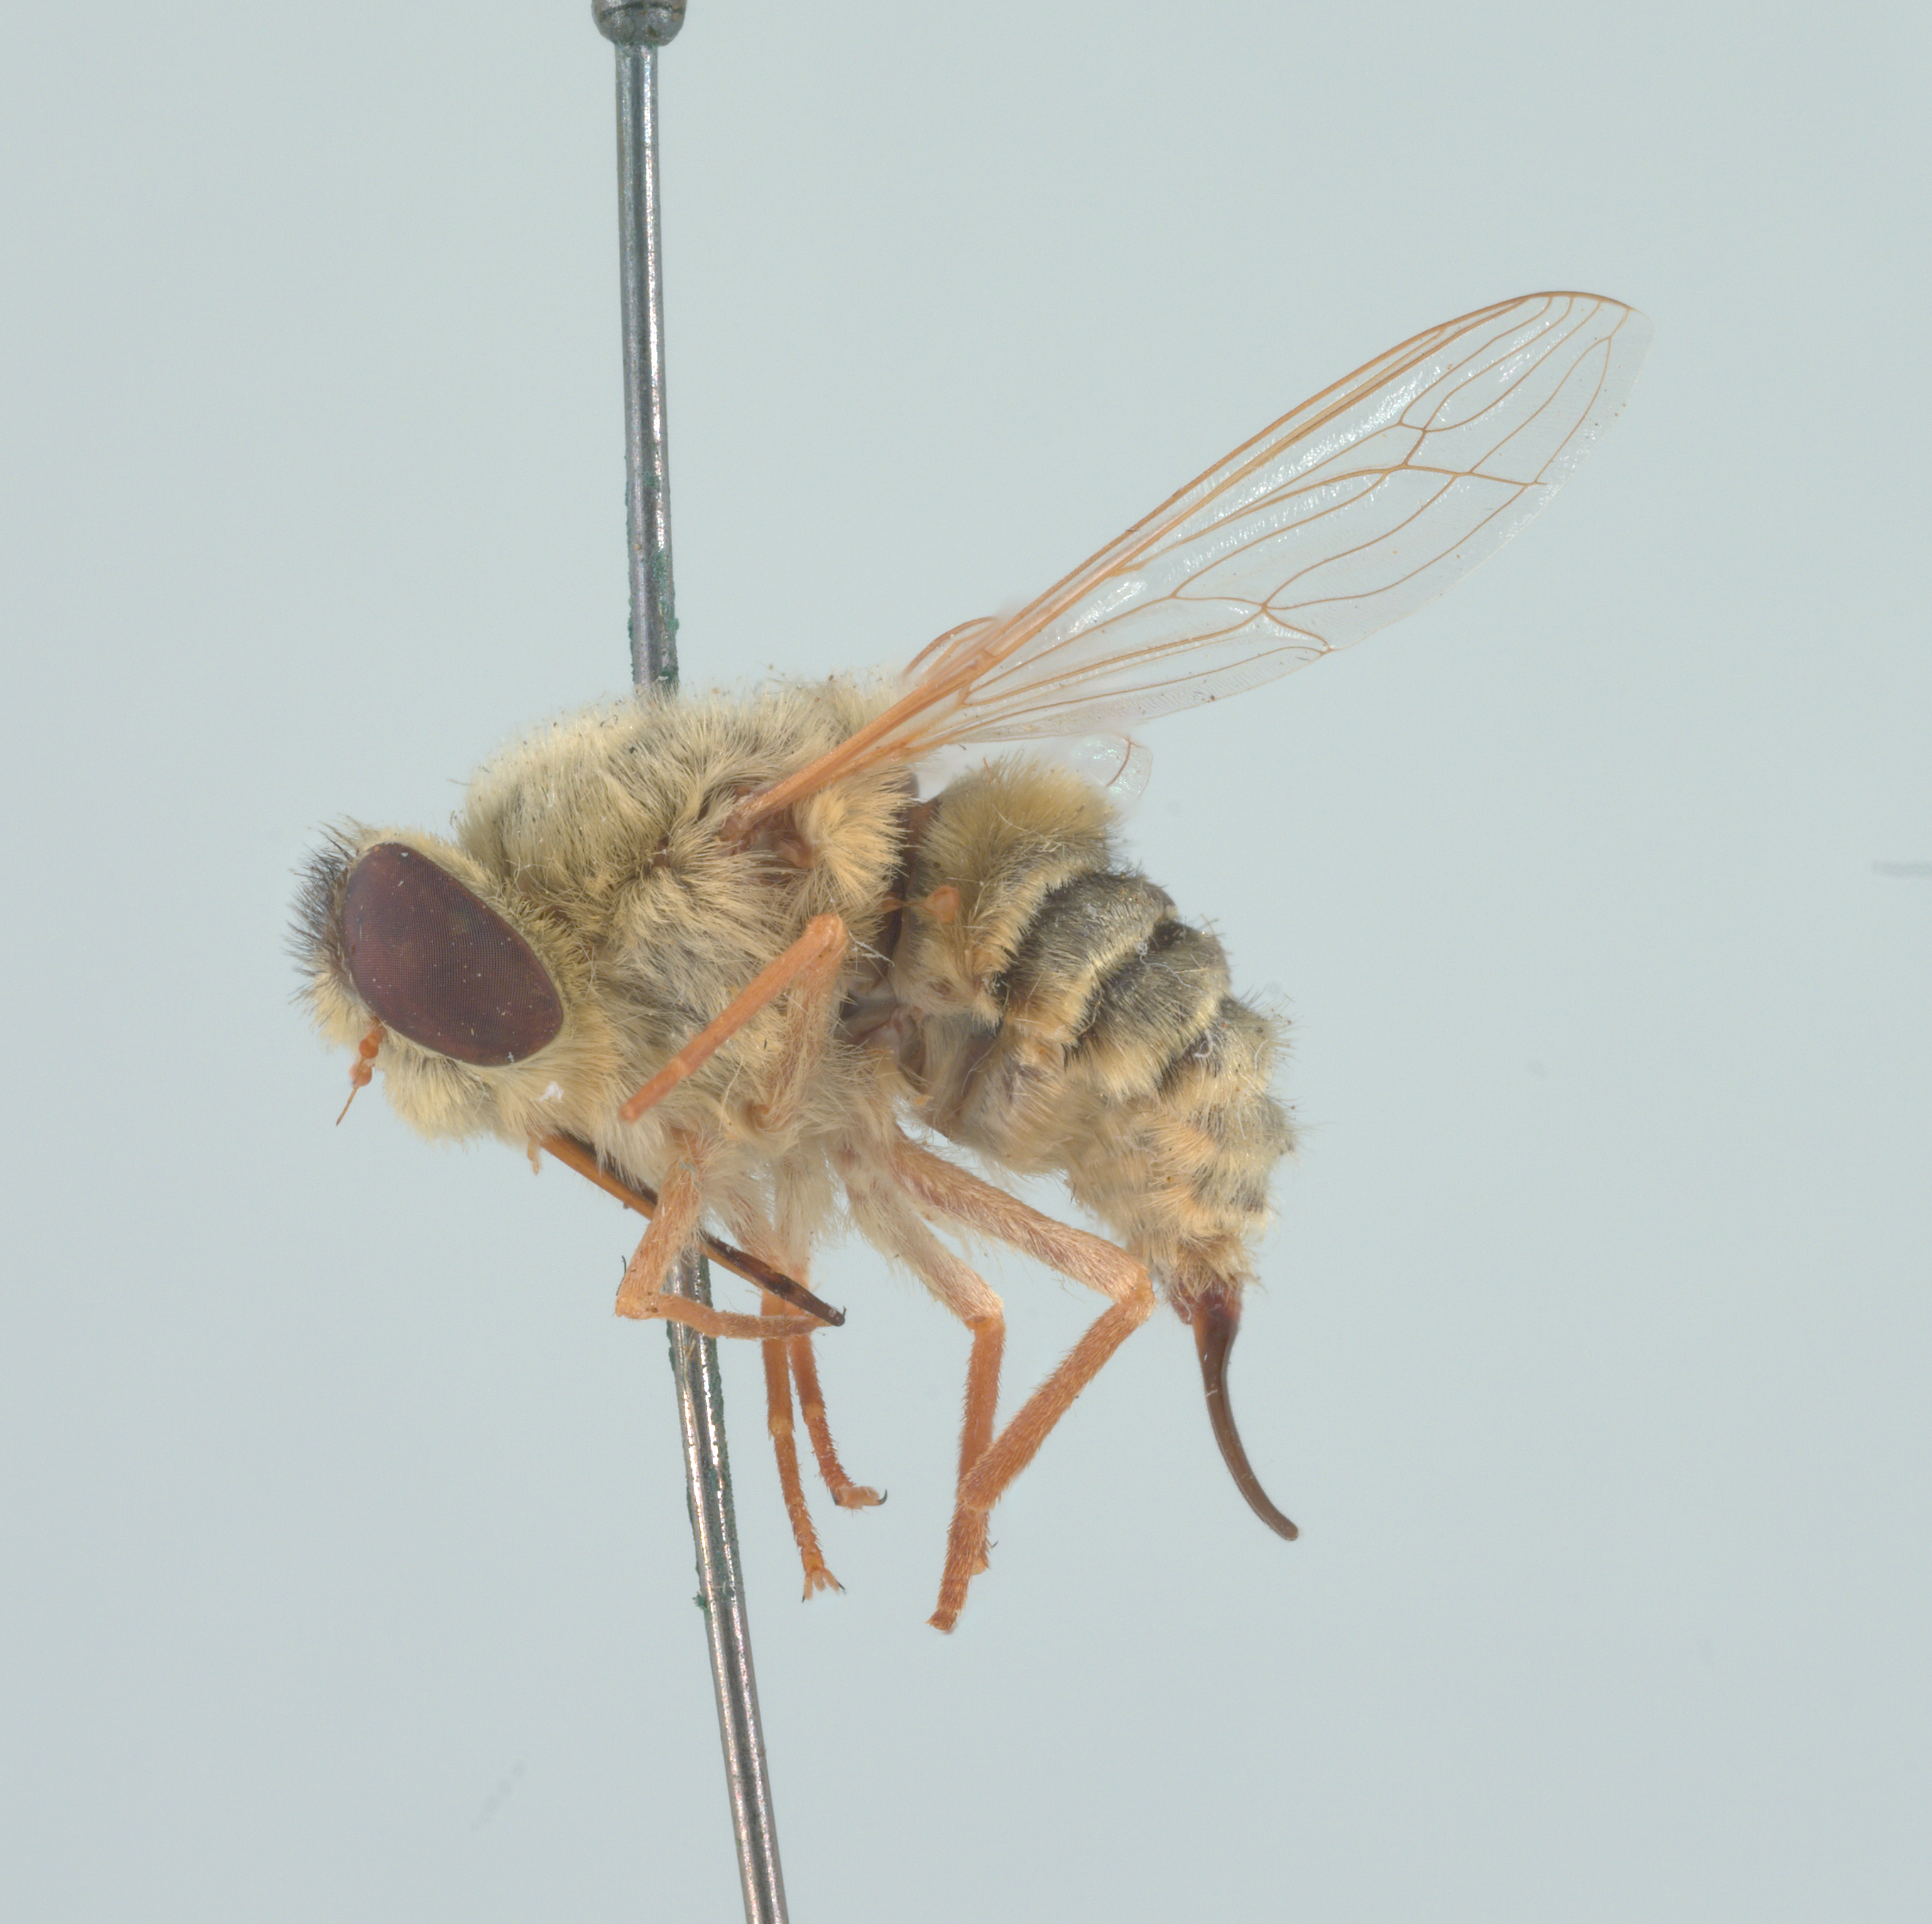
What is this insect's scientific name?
Neorhynchocephalus sackenii
